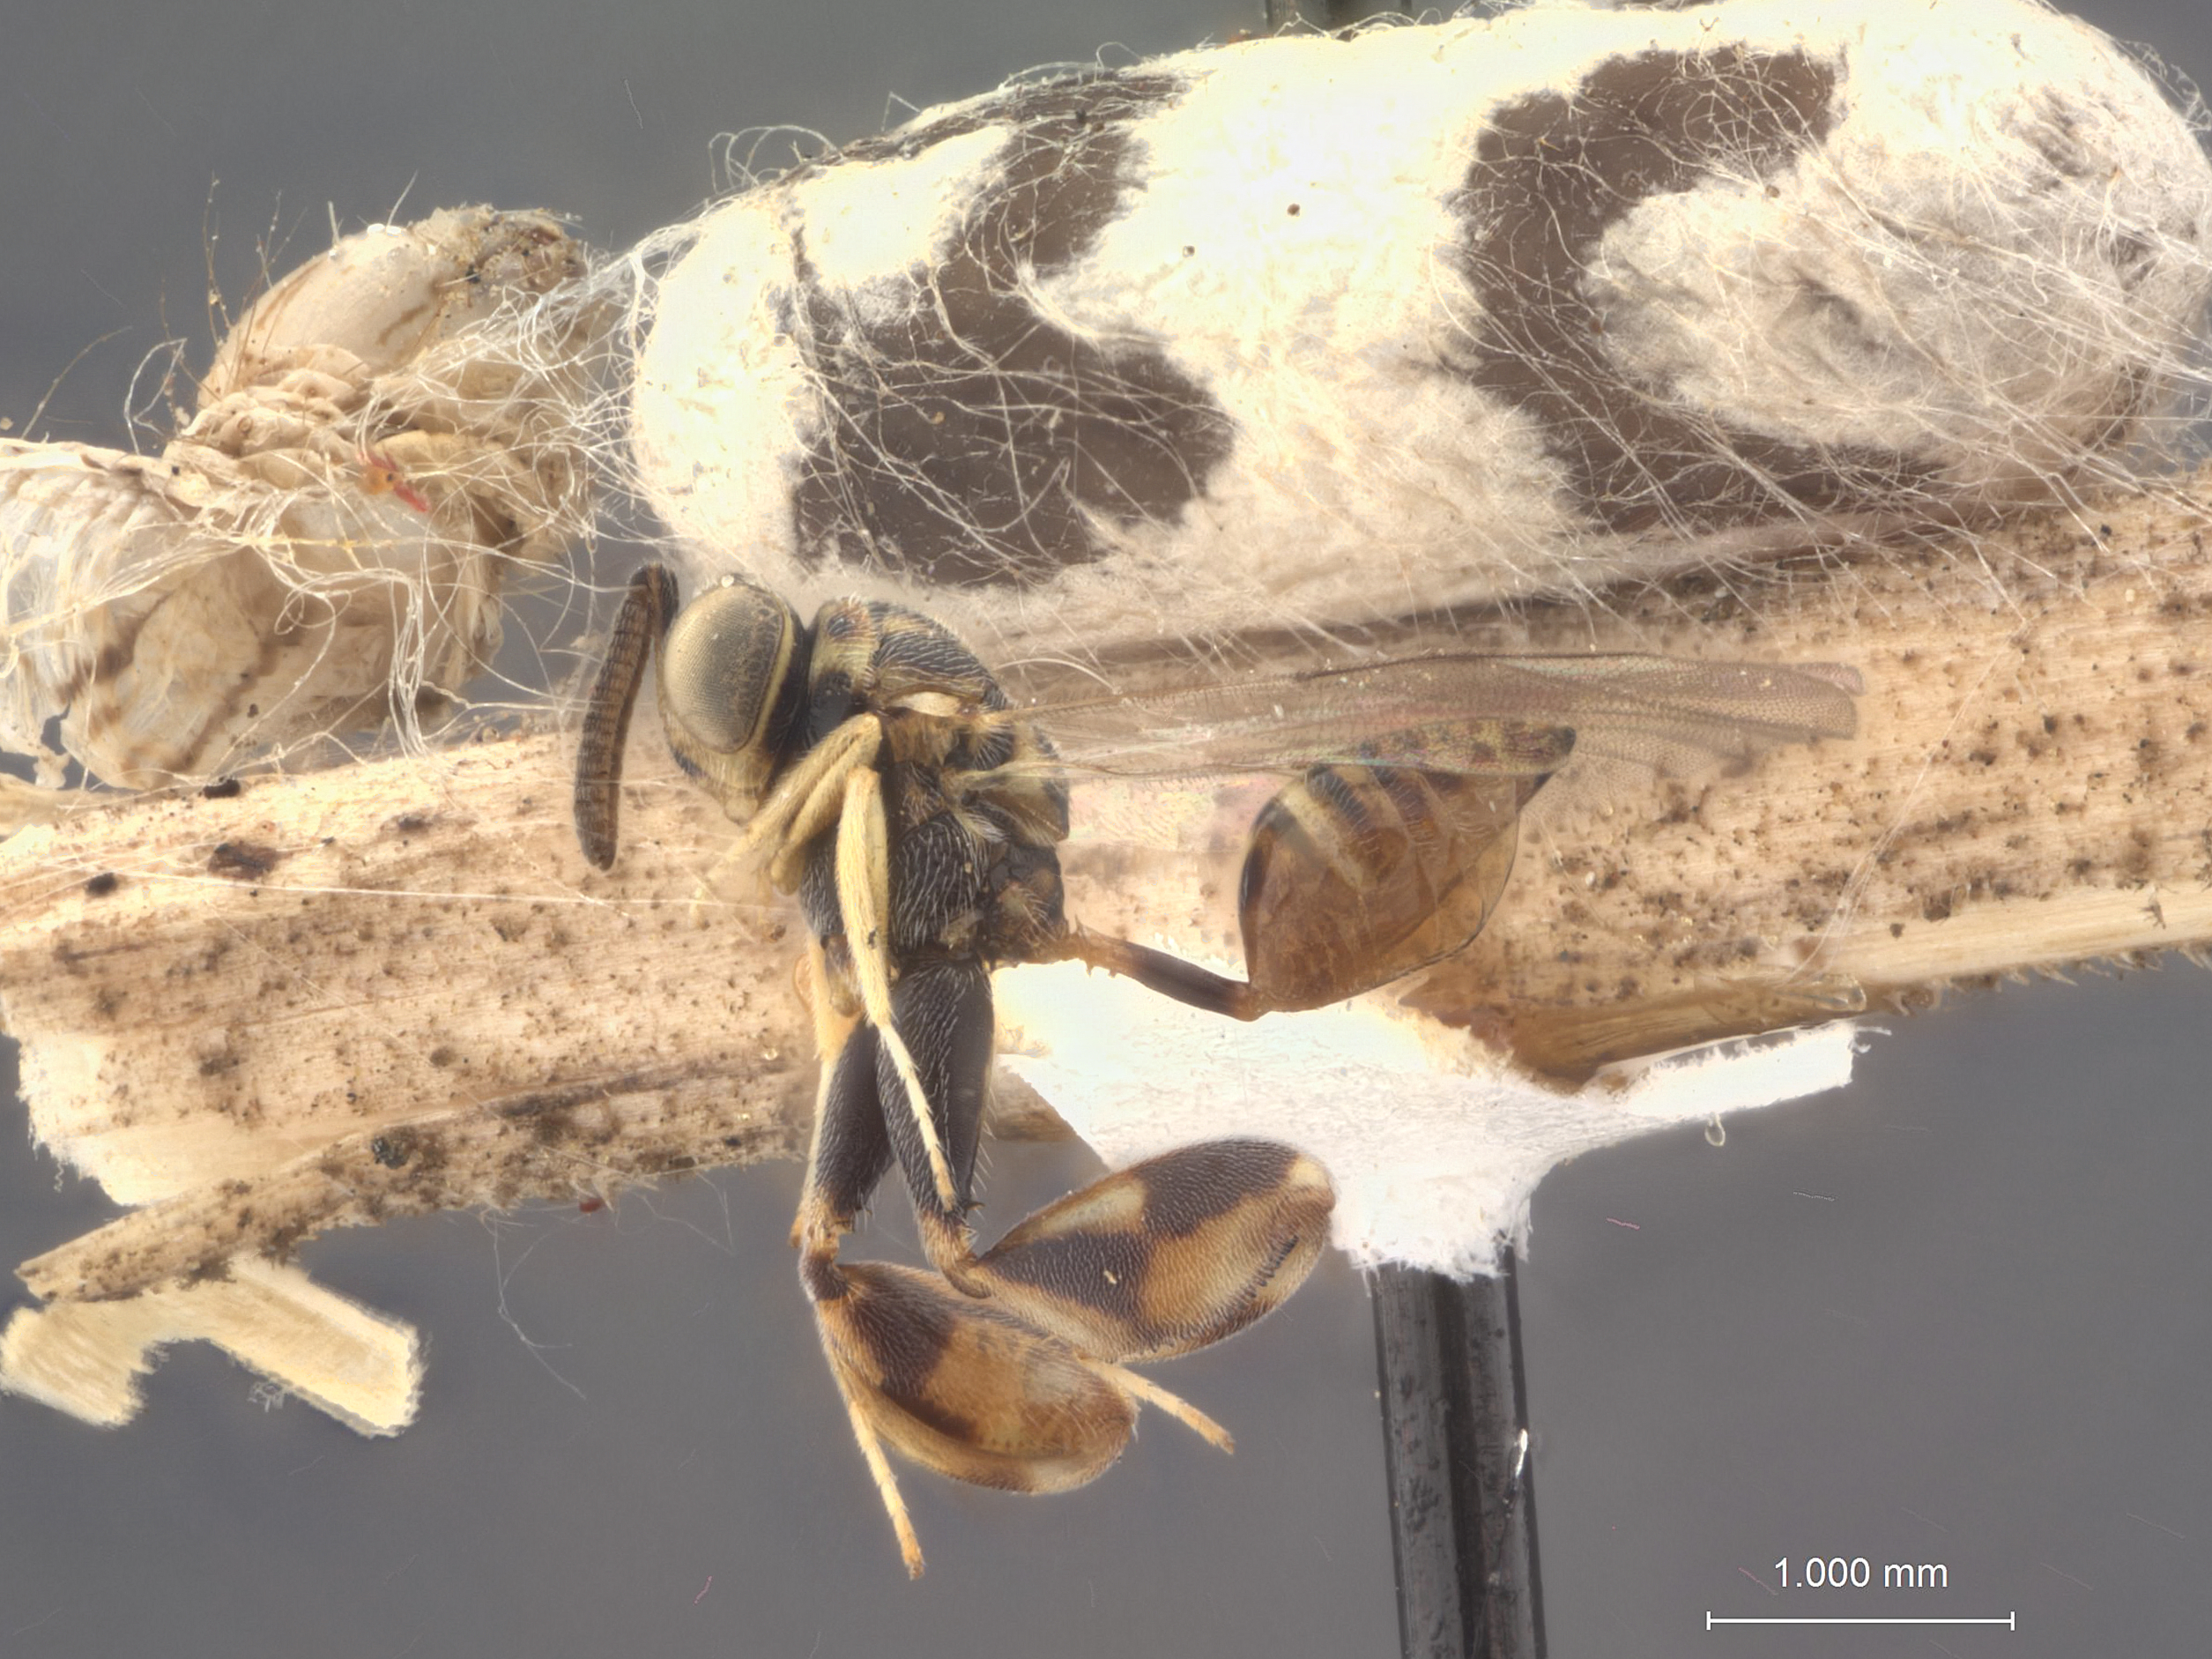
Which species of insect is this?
Ceratosmicra campoplegicis
